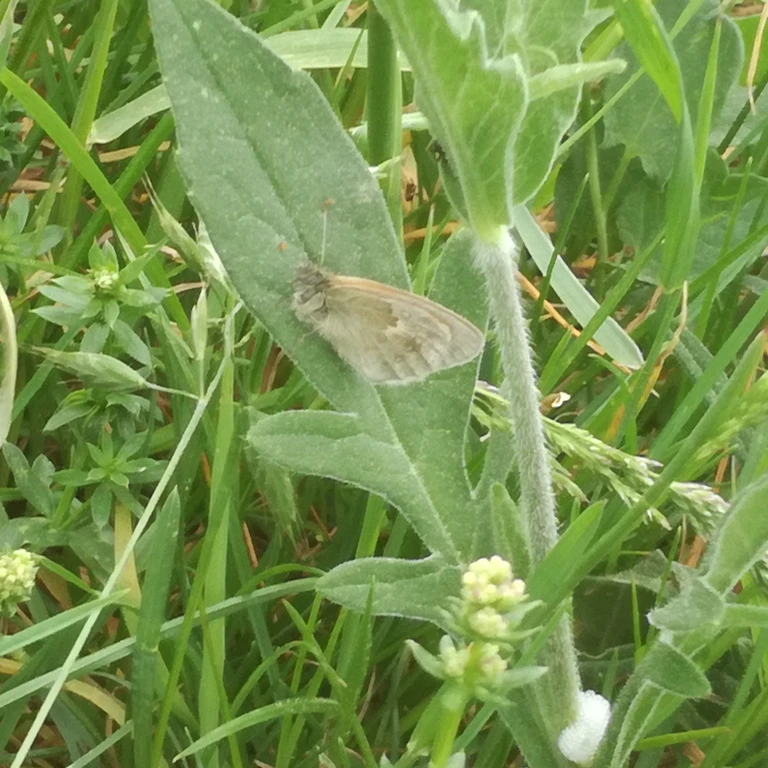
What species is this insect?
Coenonympha pamphilus
